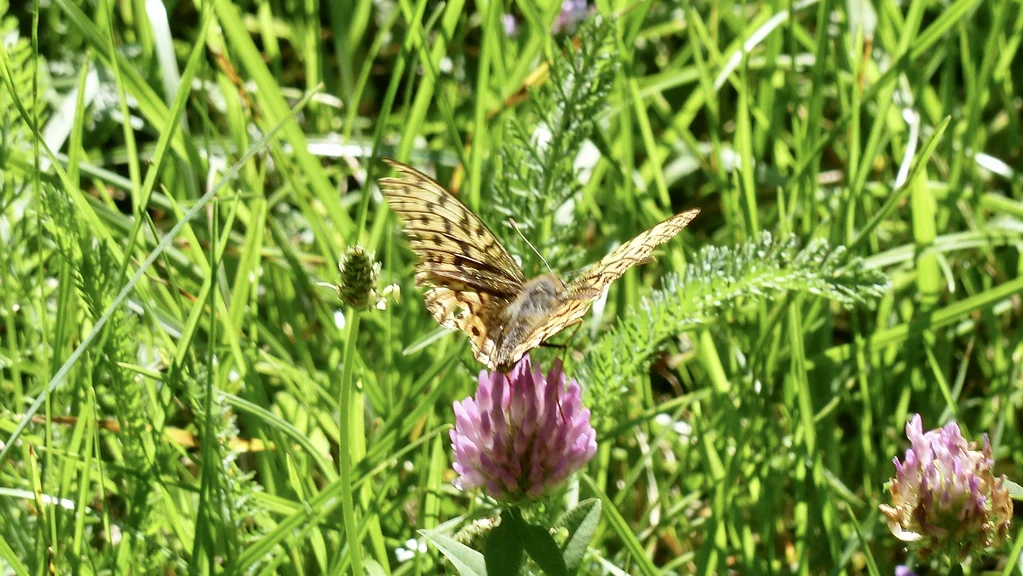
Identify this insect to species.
Fabriciana adippe
